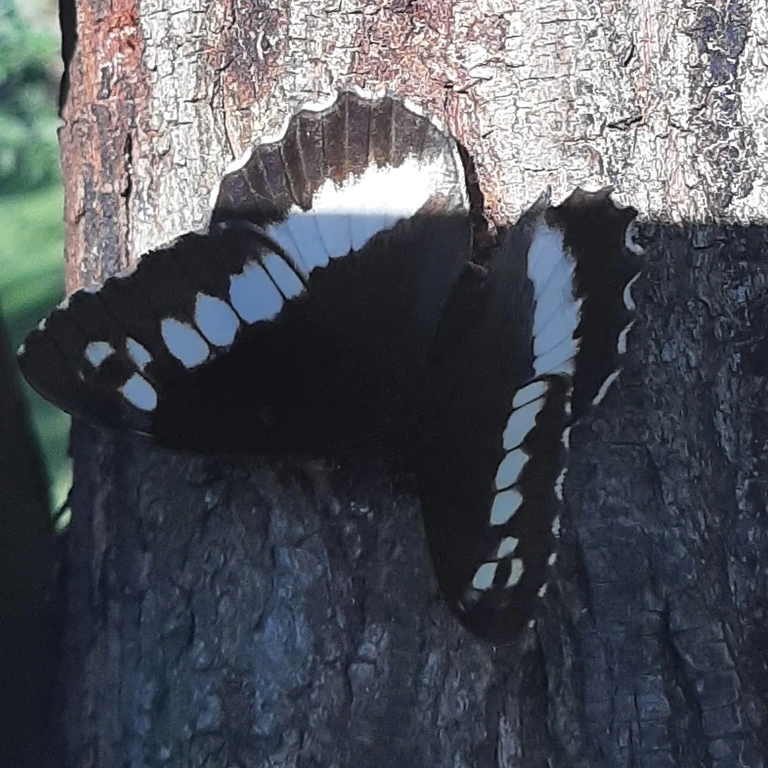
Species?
Brintesia circe
